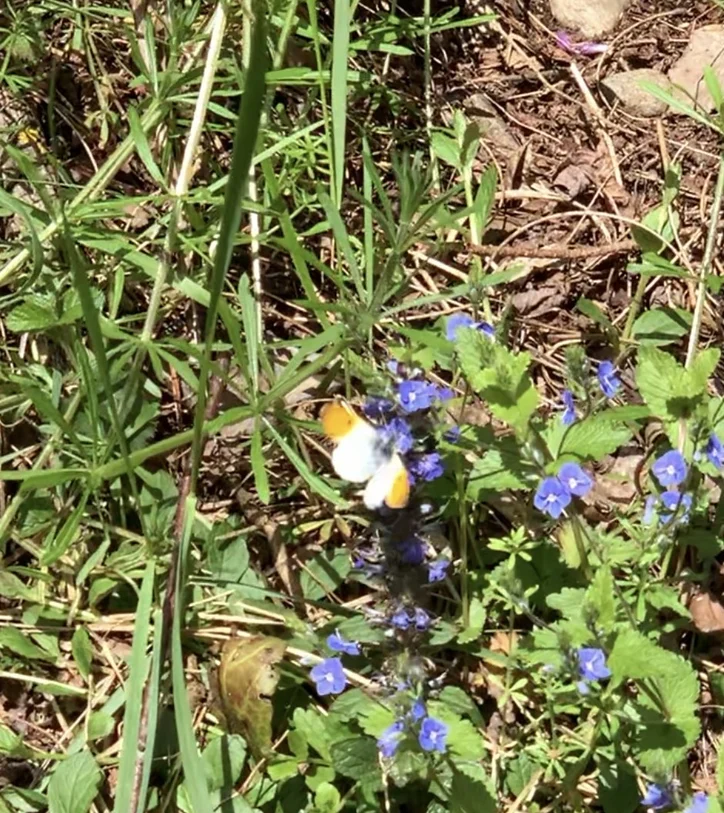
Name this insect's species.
Anthocharis cardamines
